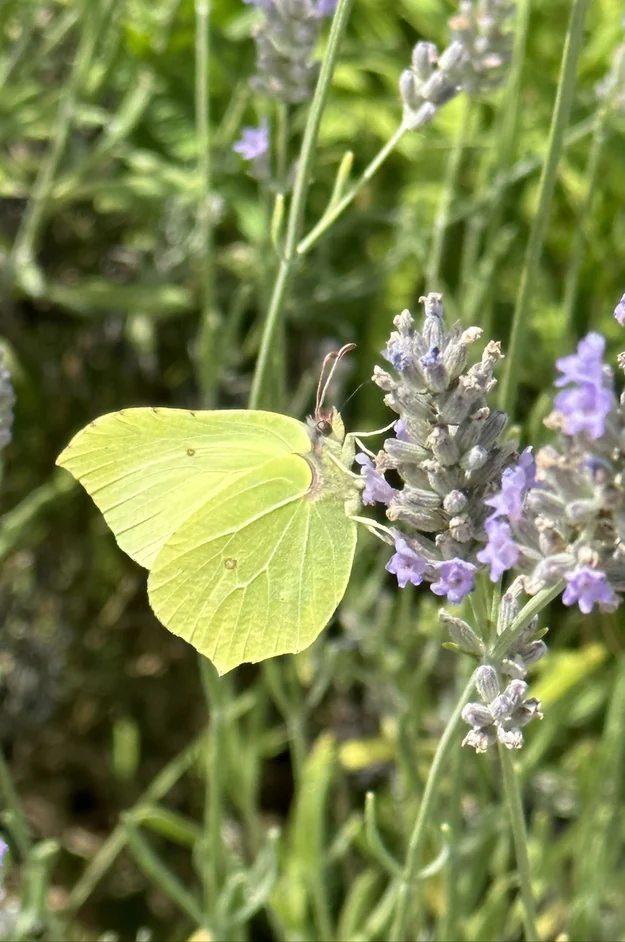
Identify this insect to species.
Gonepteryx rhamni
